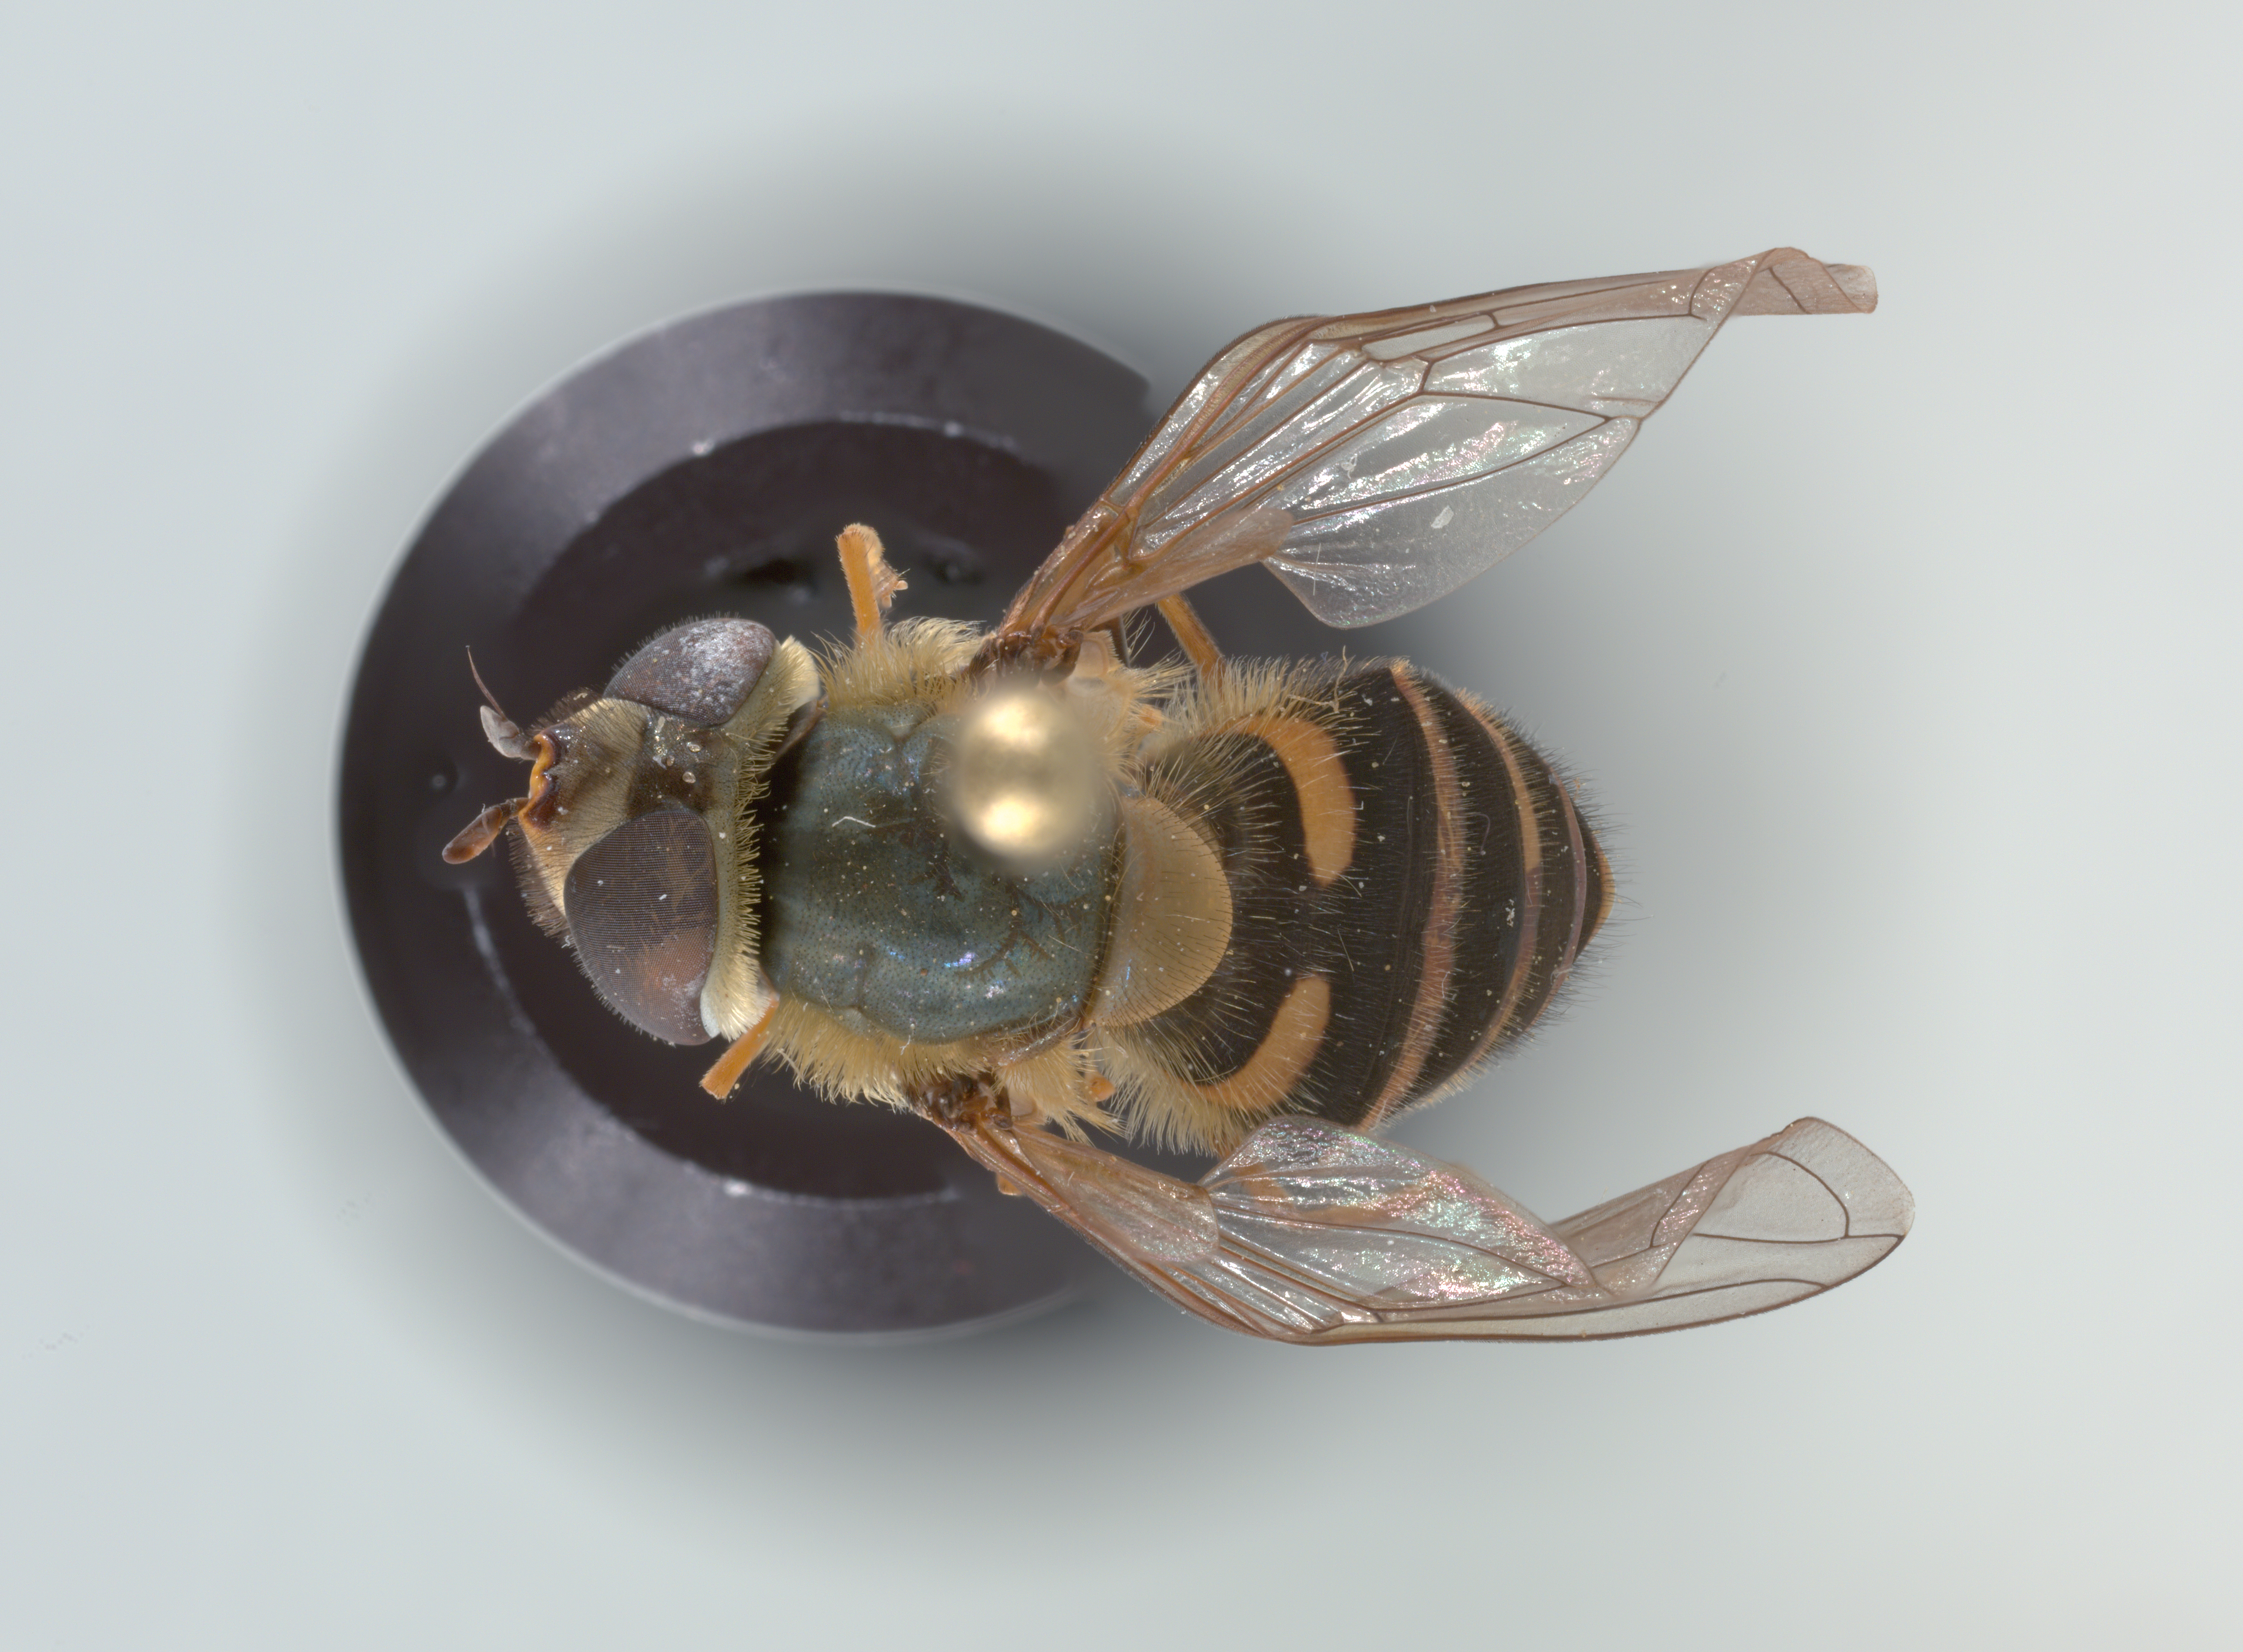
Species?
Syrphus torvus
